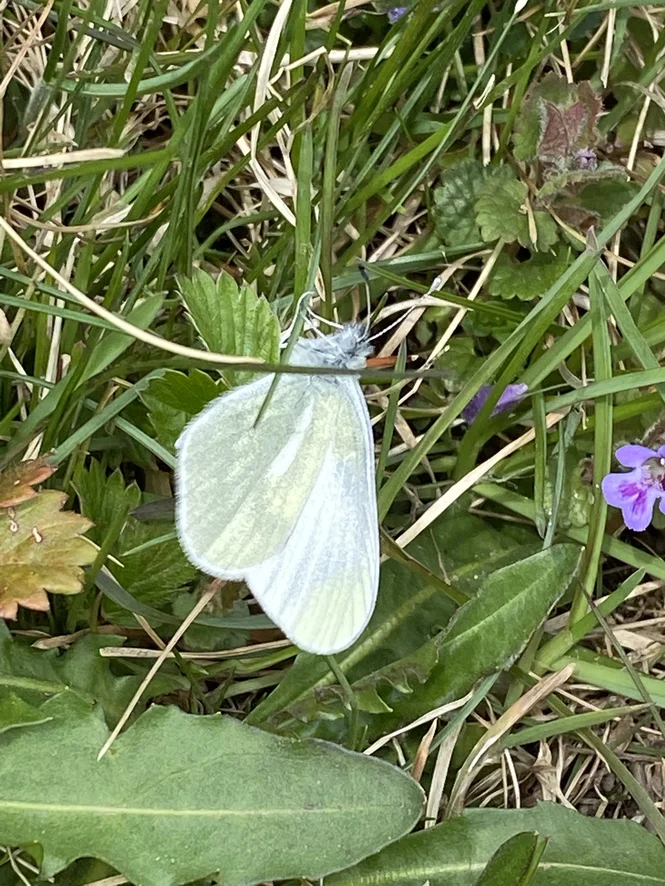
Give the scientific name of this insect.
Leptidea sinapis/juvernica
